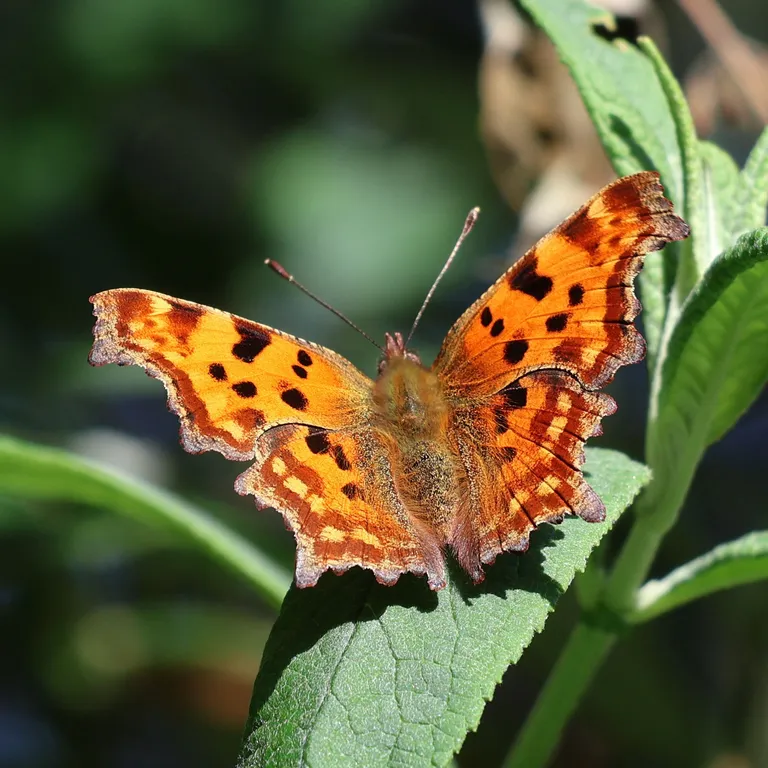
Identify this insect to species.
Polygonia c-album
